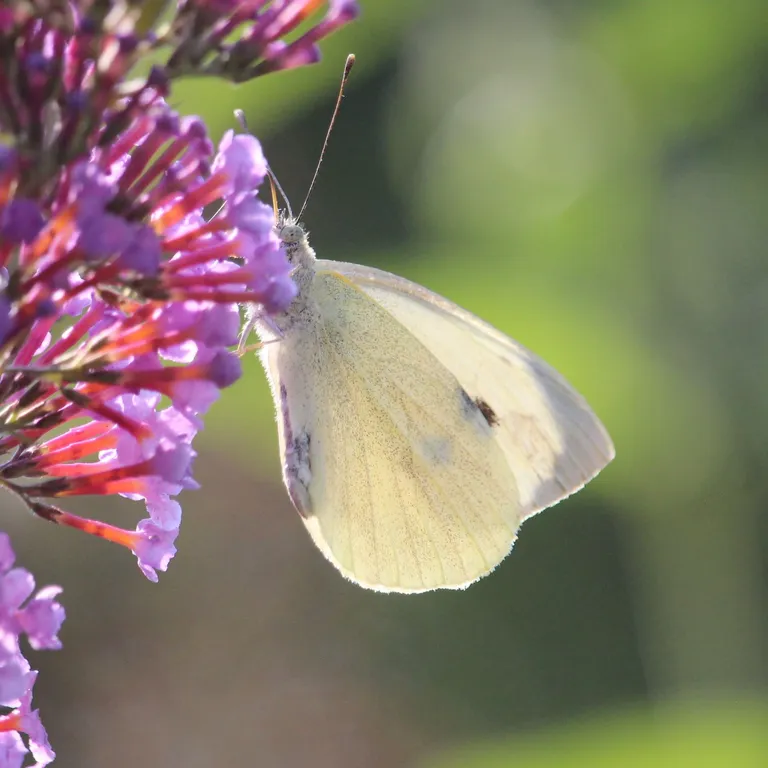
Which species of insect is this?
Pieris brassicae
